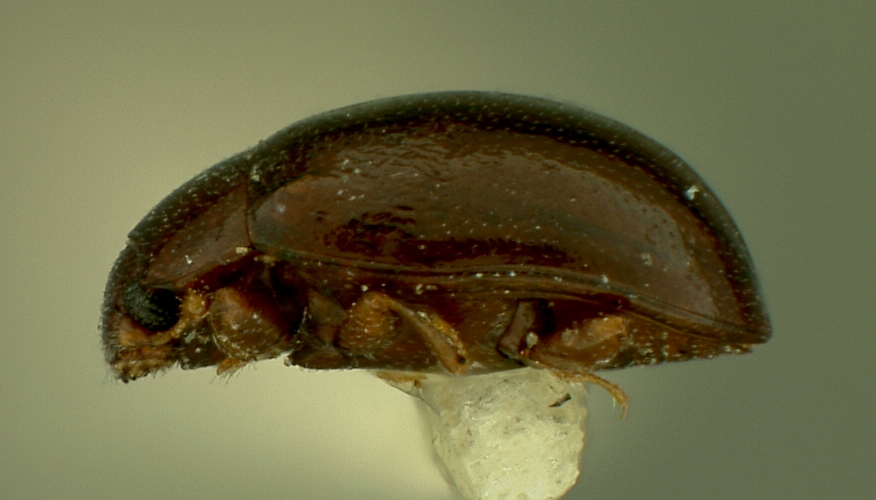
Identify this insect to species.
Botrodus estriatus
